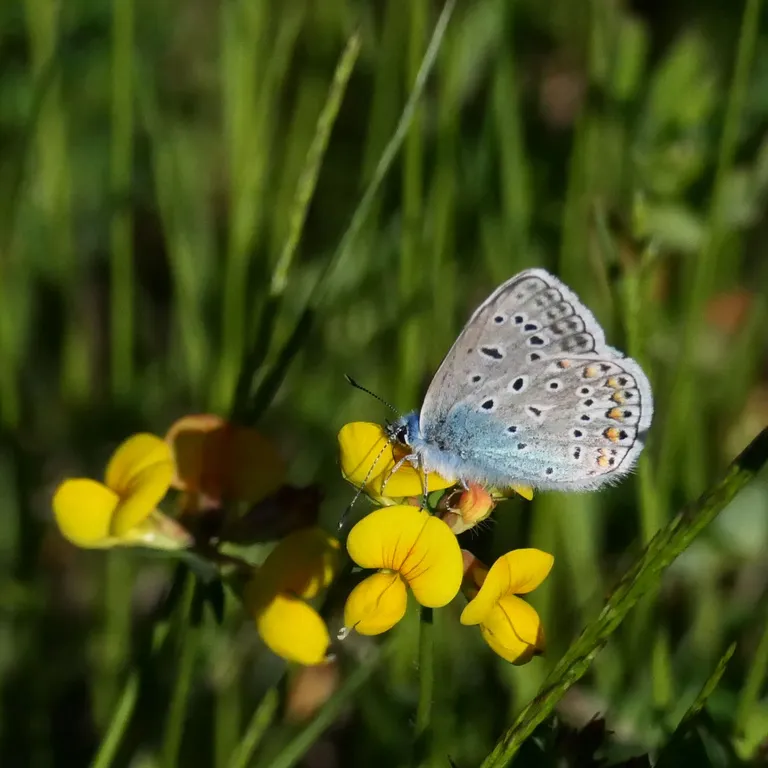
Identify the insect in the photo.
Polyommatus icarus
